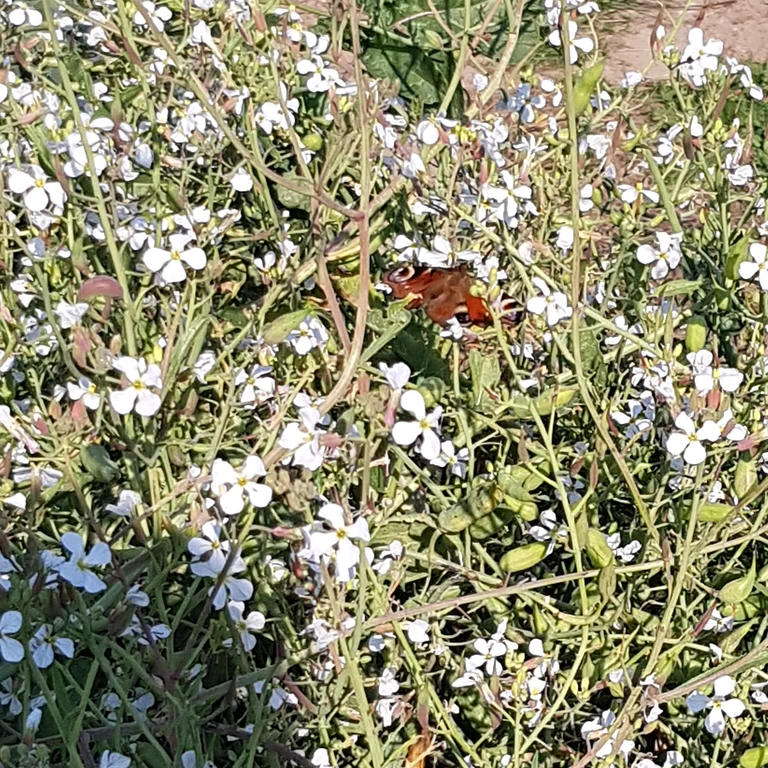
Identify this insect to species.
Aglais io
